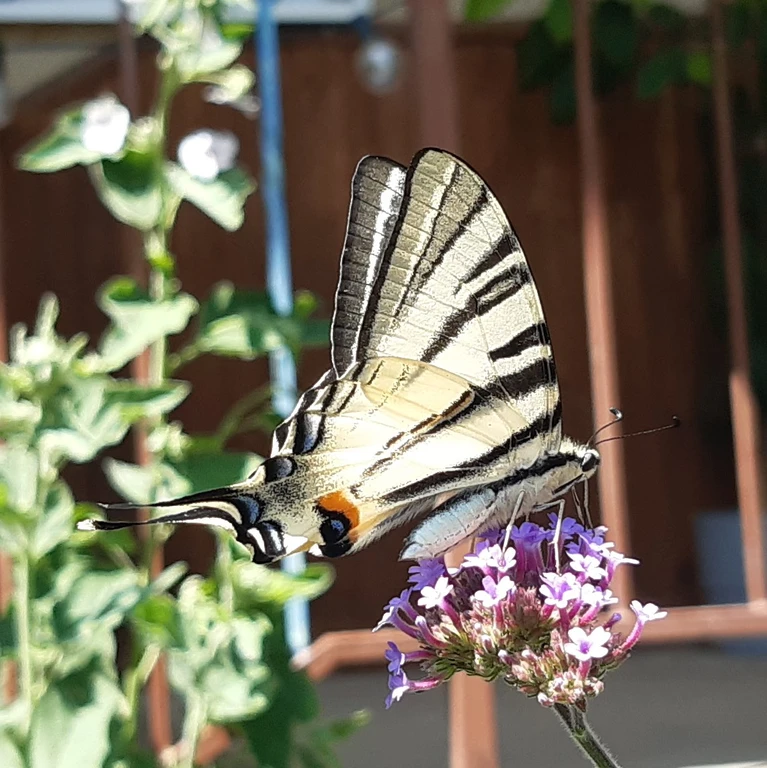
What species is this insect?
Iphiclides podalirius
